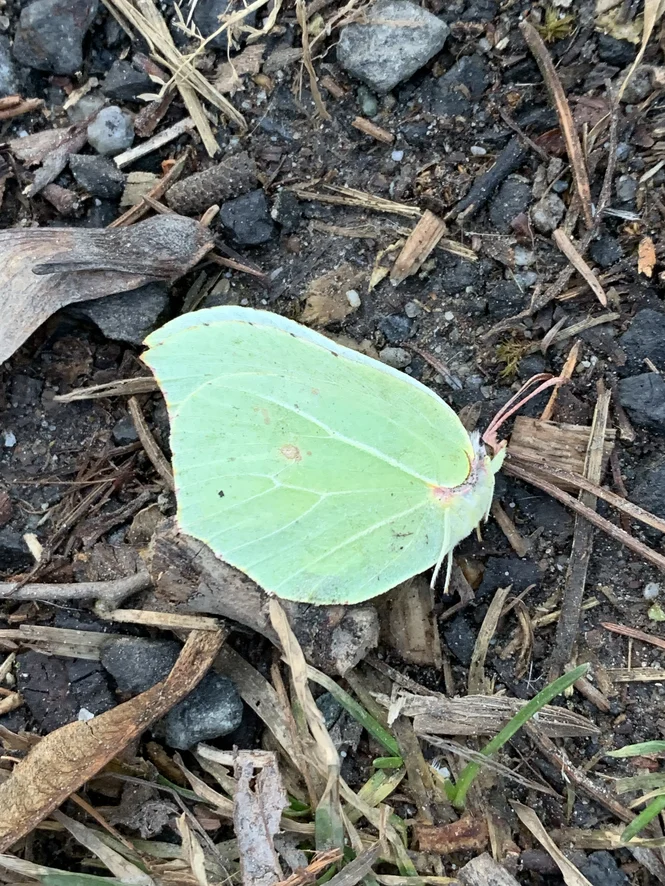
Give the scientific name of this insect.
Gonepteryx rhamni
